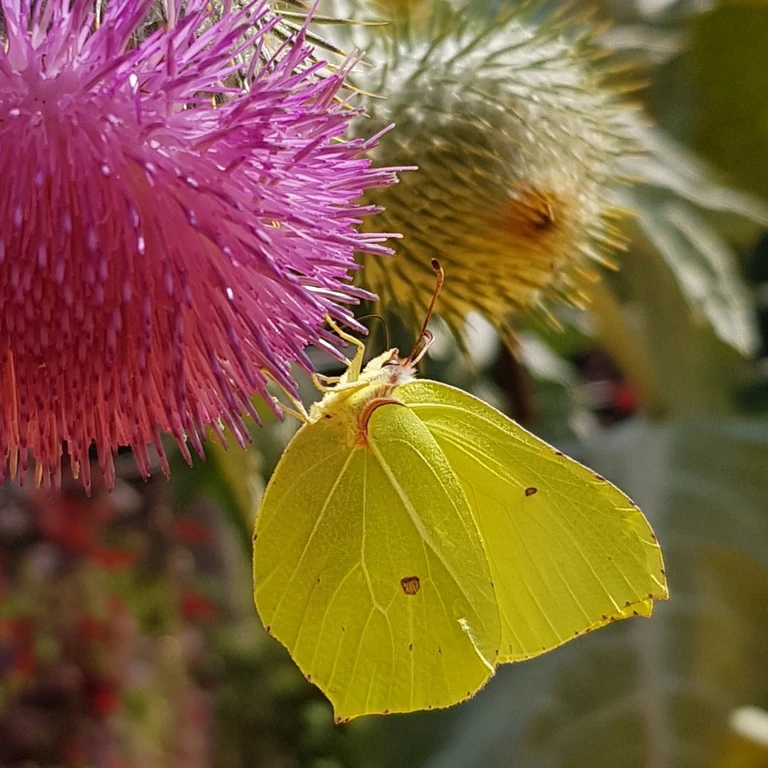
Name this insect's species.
Gonepteryx rhamni
